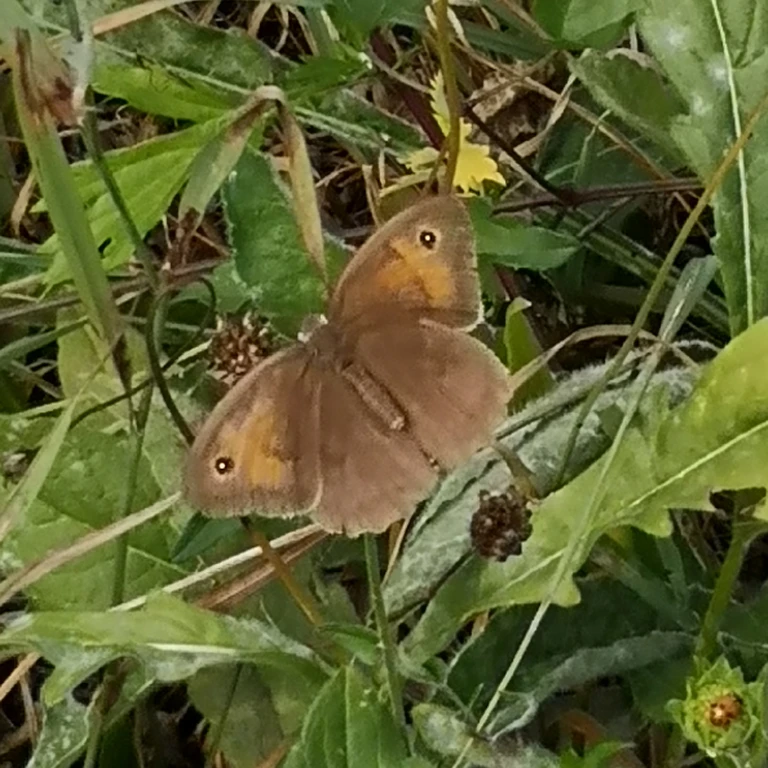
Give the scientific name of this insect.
Maniola jurtina
